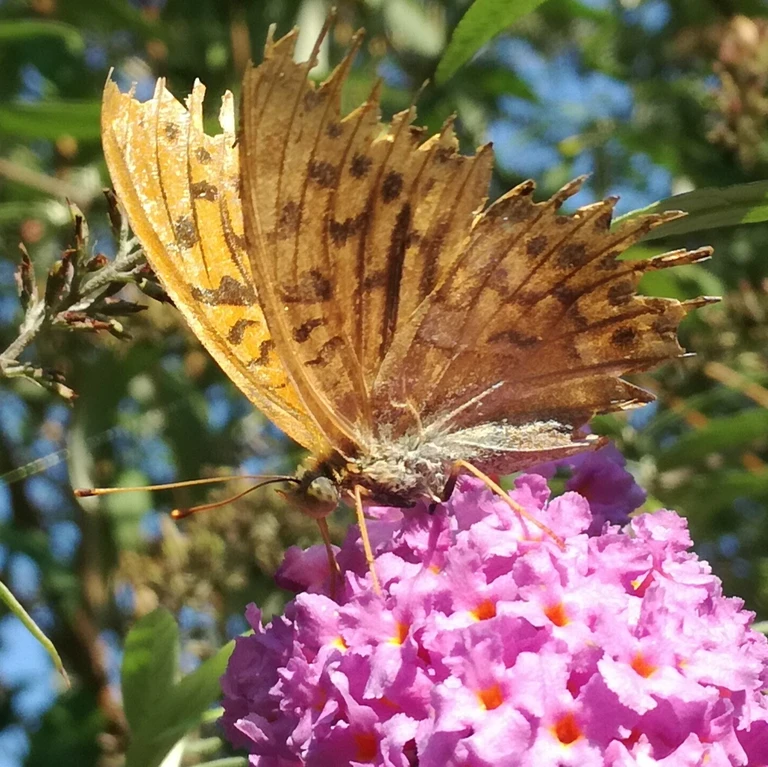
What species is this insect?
Argynnis paphia
